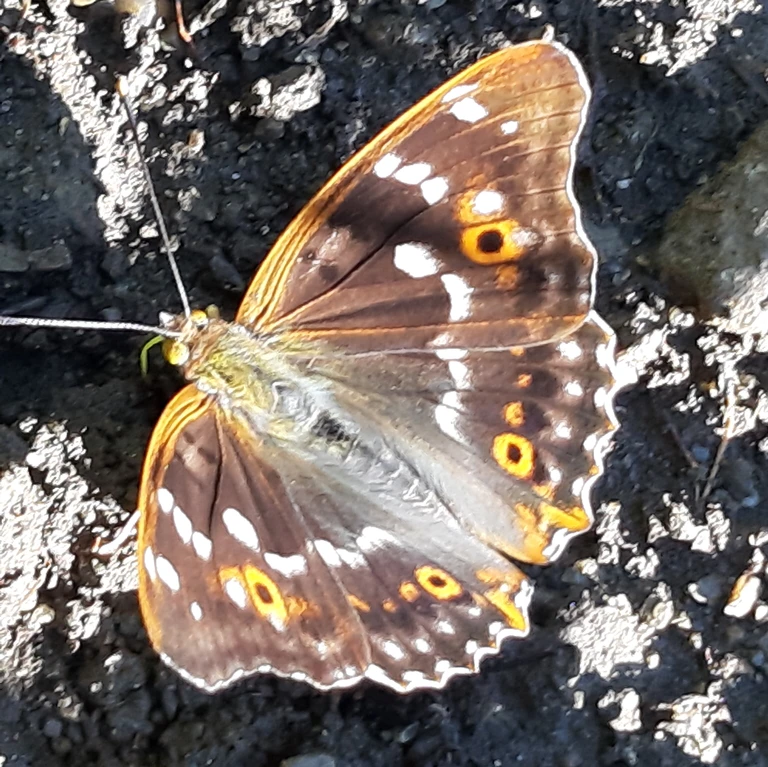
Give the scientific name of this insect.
Apatura ilia
